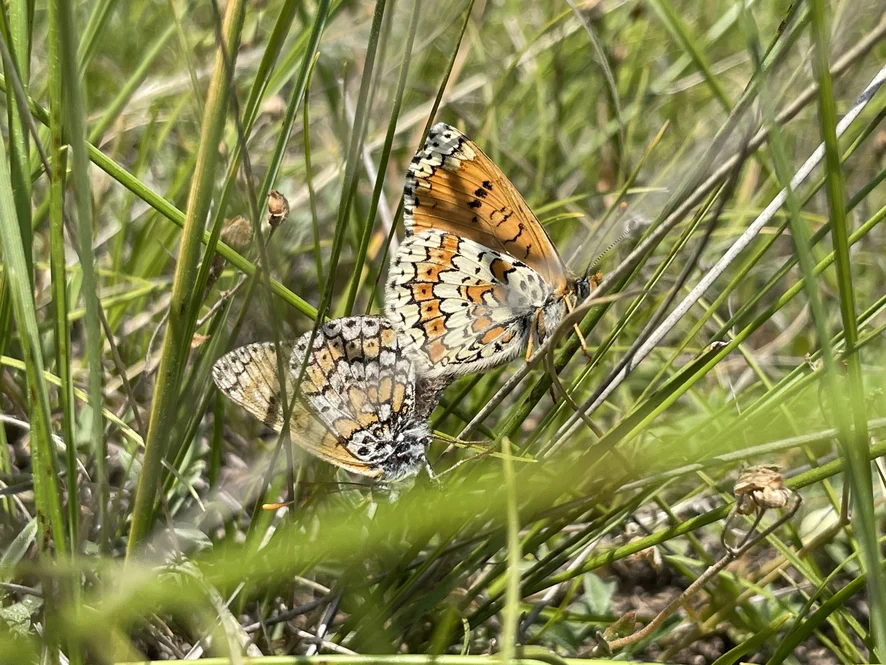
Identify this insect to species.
Melitaea cinxia
